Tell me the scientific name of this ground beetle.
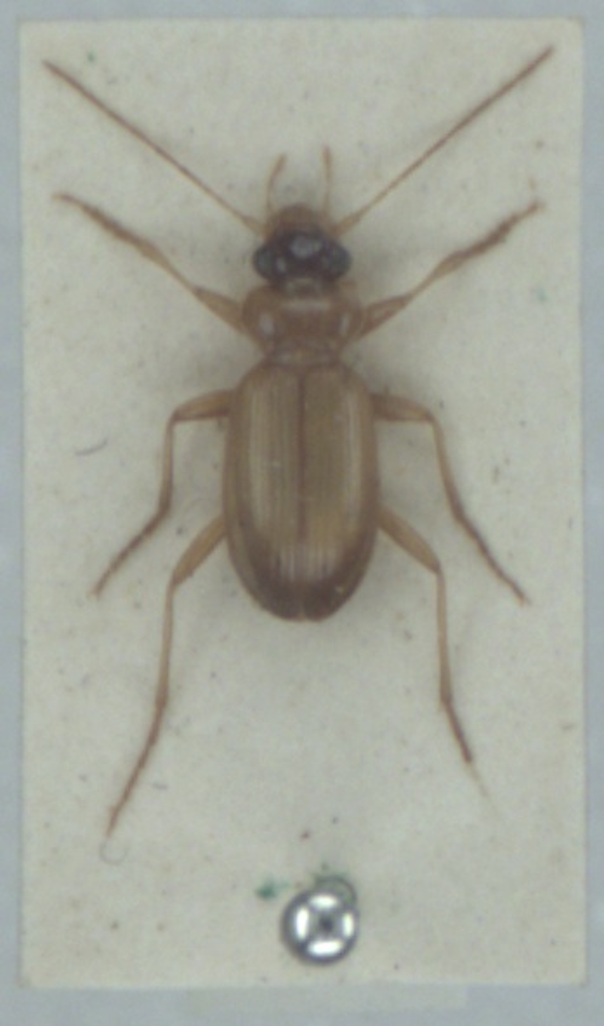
Leistus terminatus
